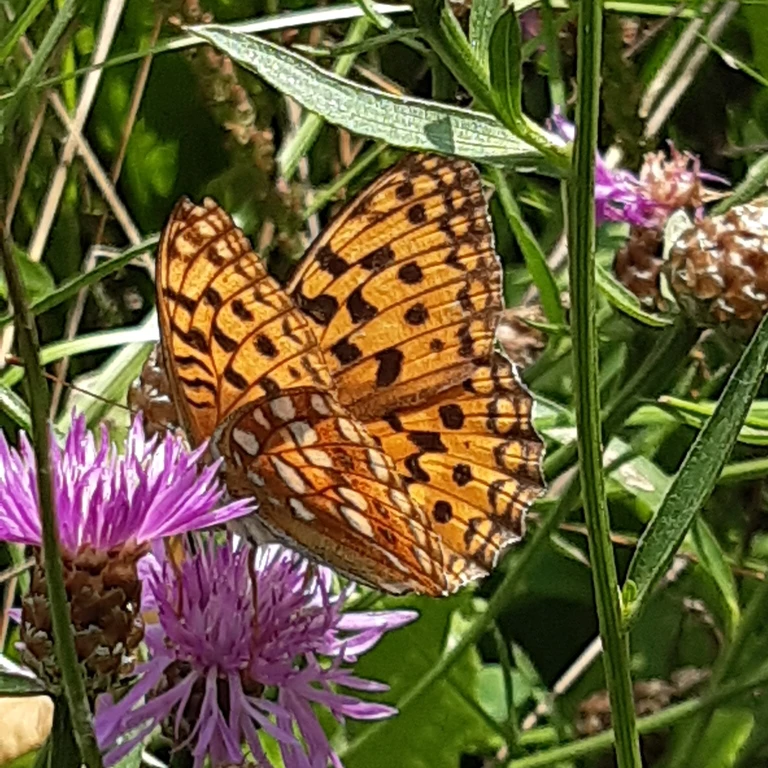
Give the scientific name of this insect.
Fabriciana adippe
